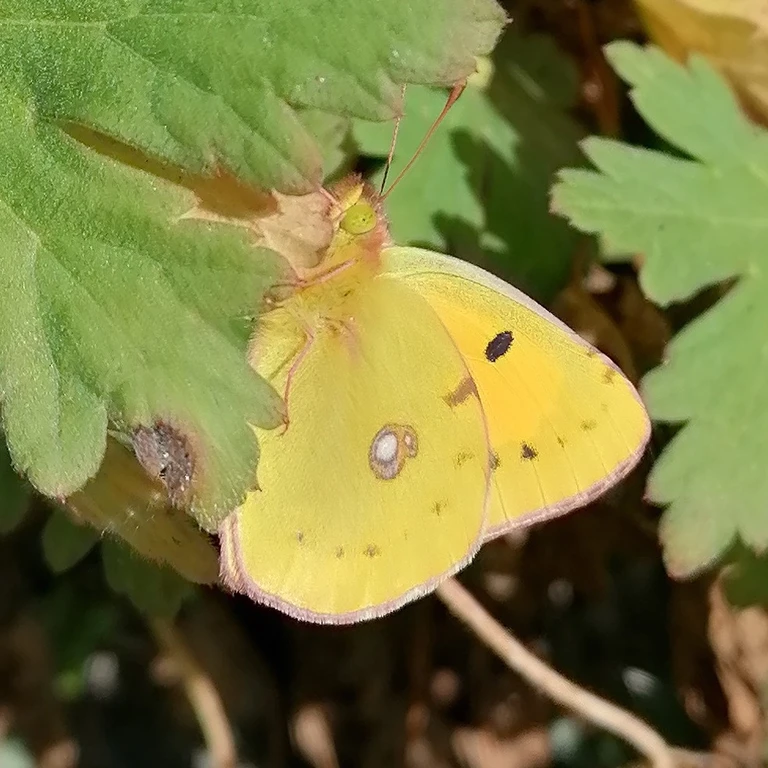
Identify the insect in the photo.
Colias croceus
